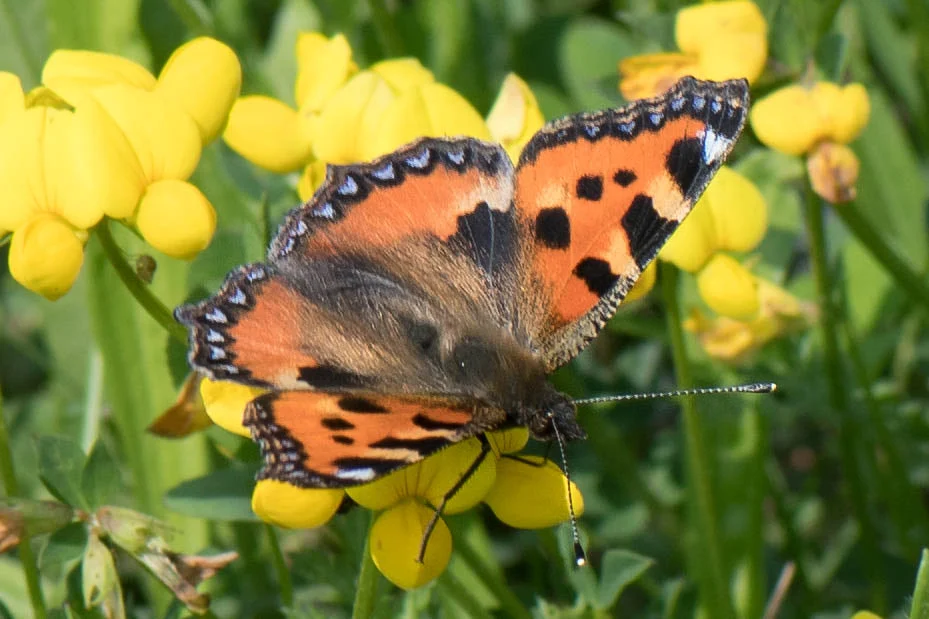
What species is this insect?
Aglais urticae
